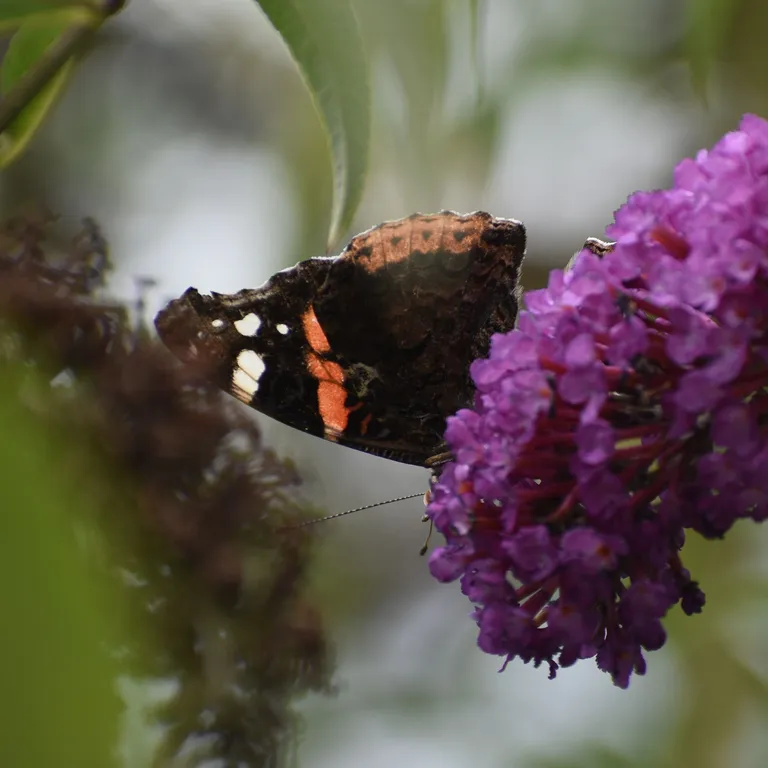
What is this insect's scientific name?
Vanessa atalanta
